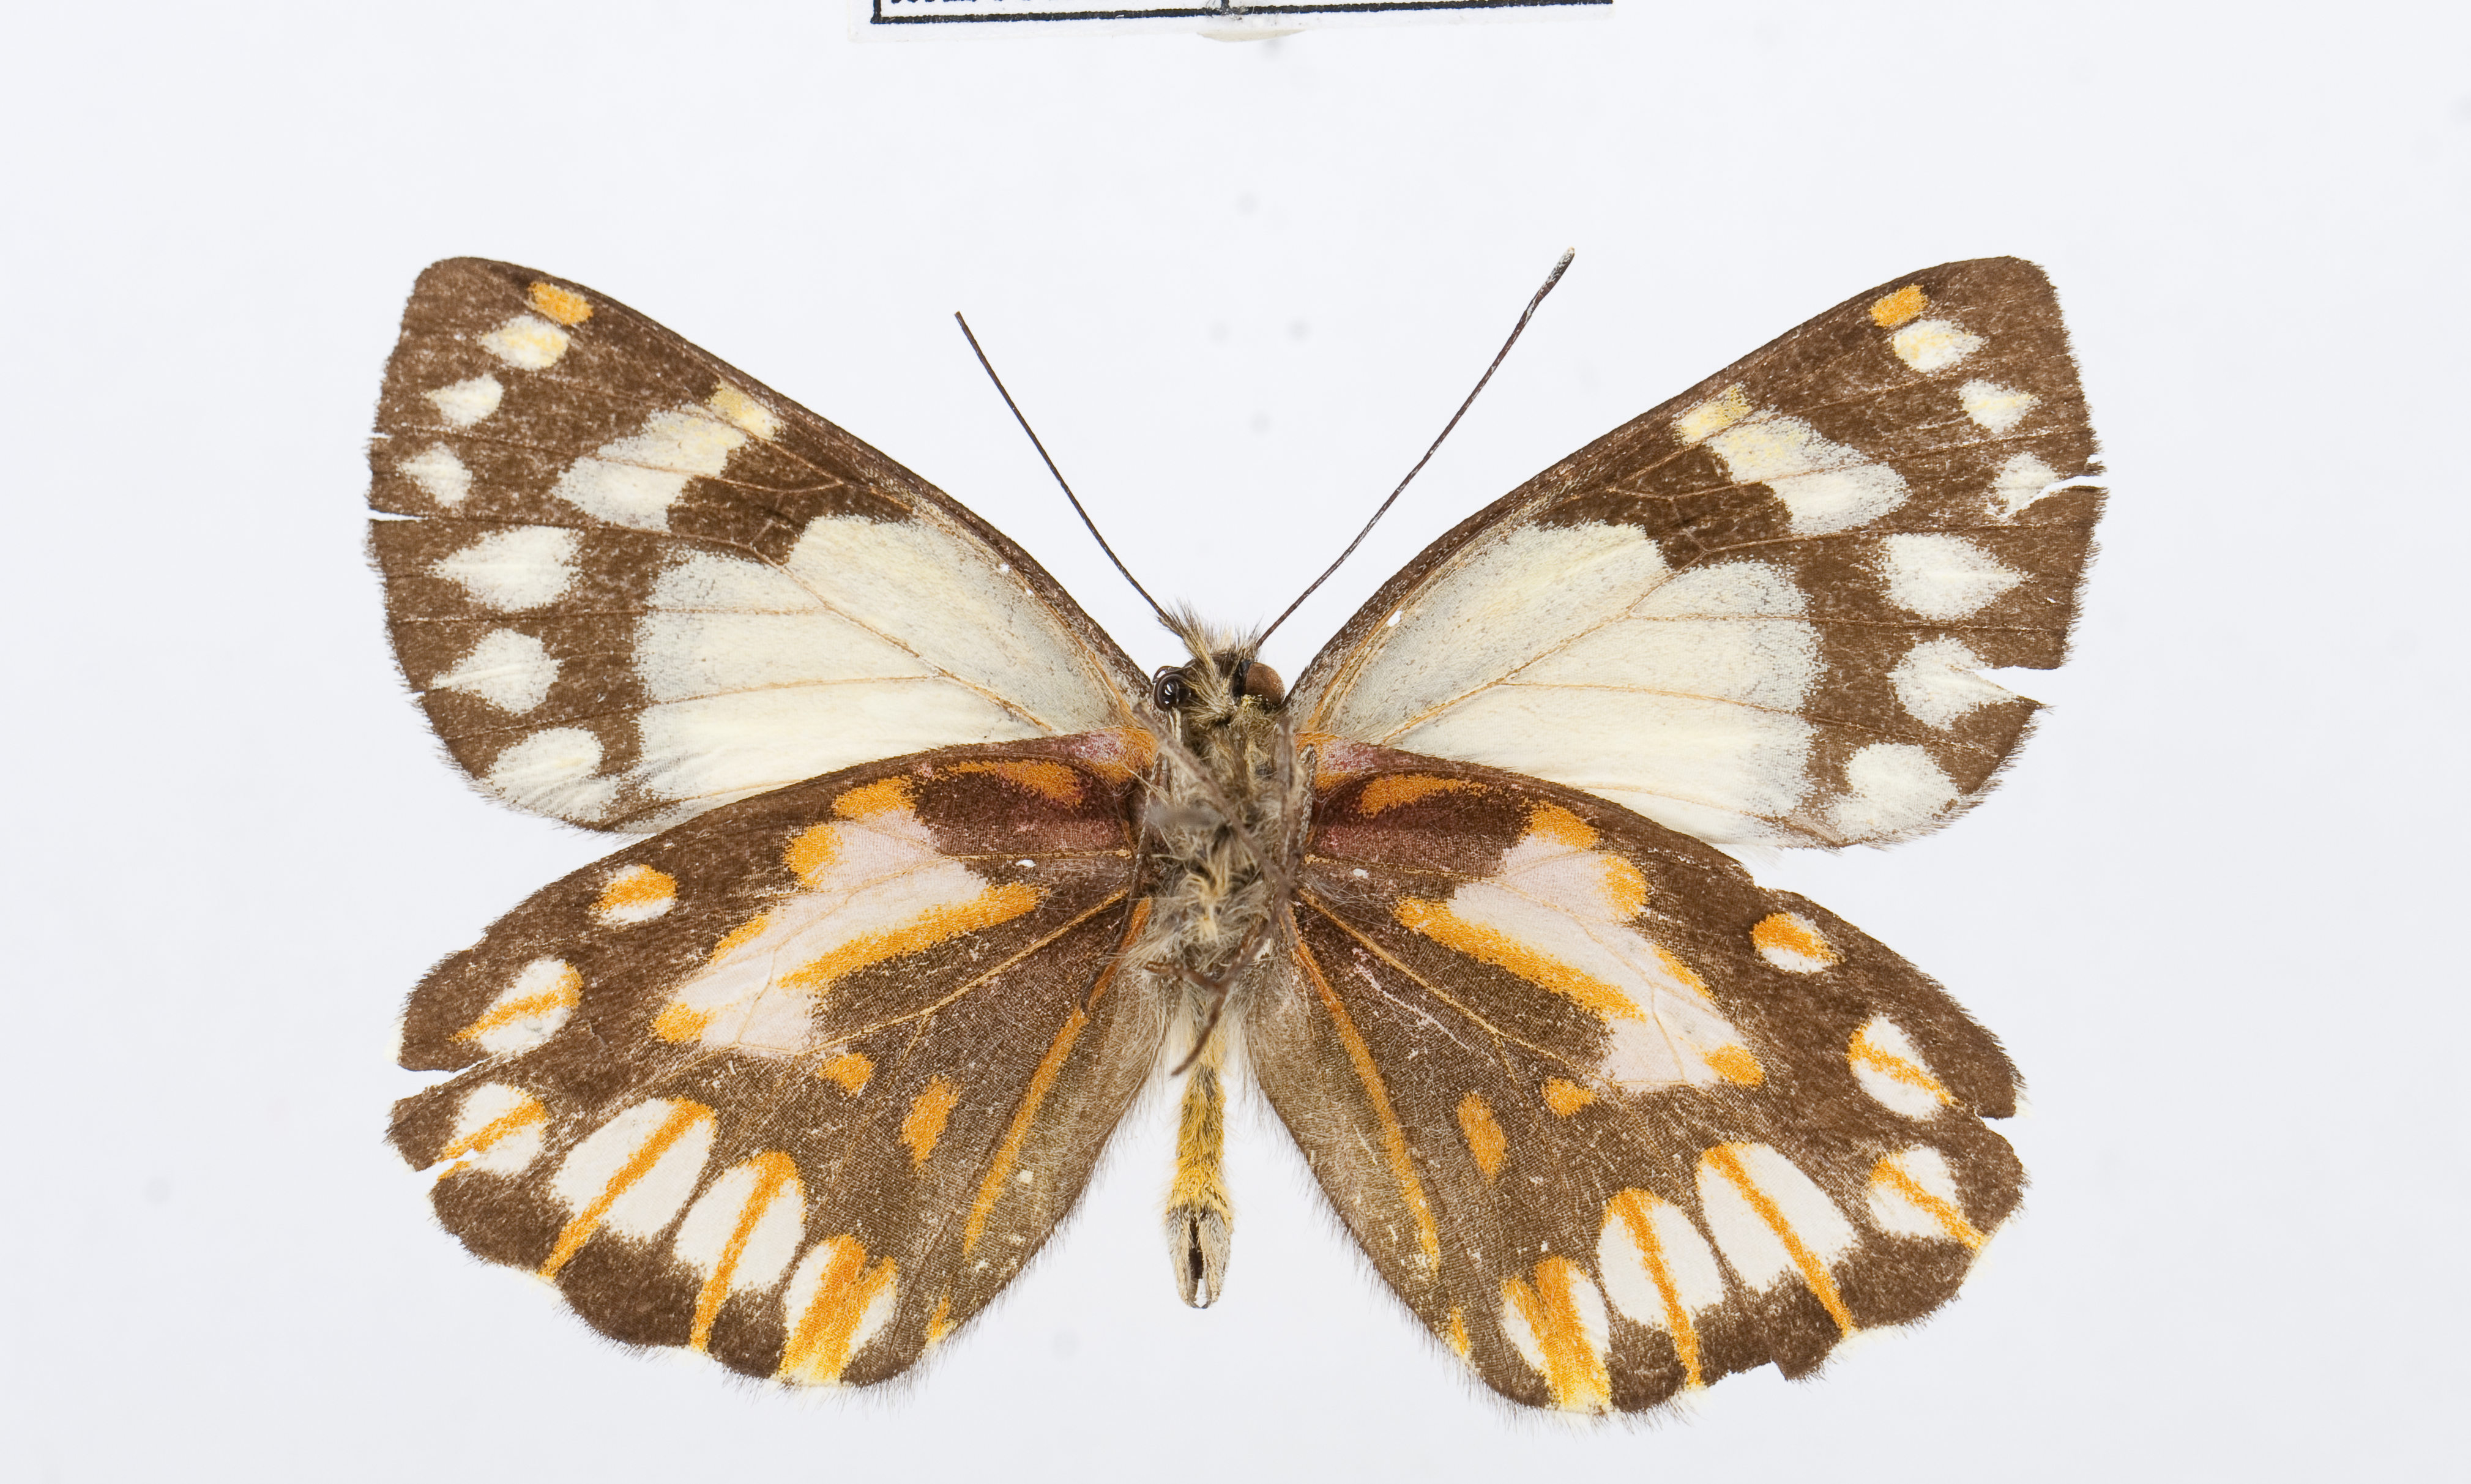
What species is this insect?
Delias leucobalia
